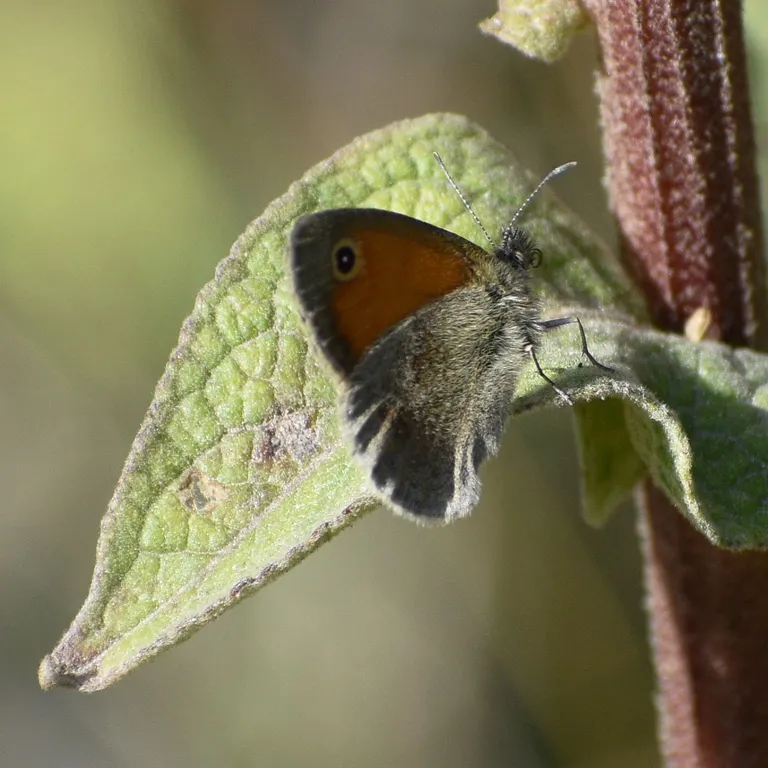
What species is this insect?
Coenonympha pamphilus
